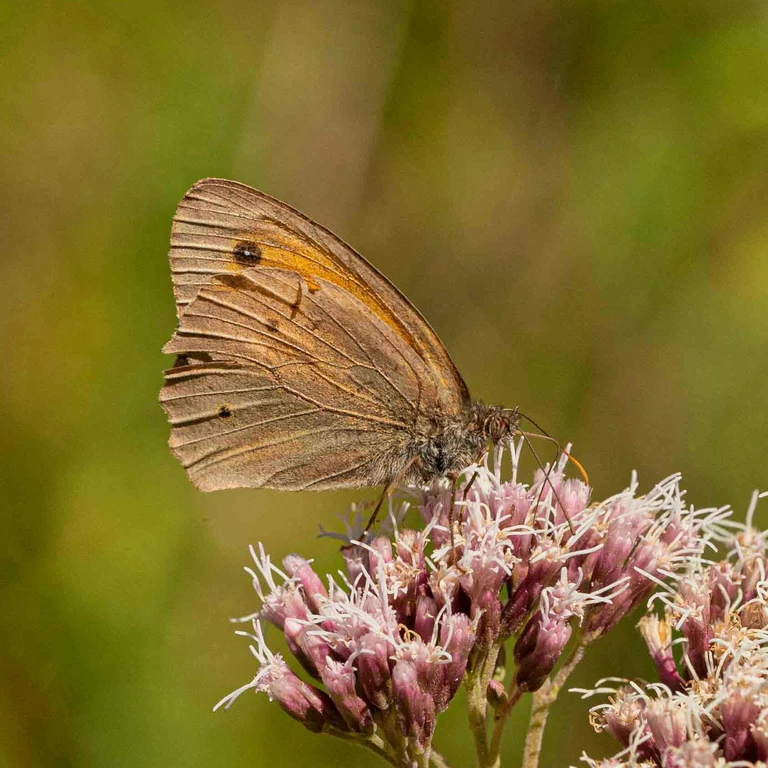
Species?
Maniola jurtina
